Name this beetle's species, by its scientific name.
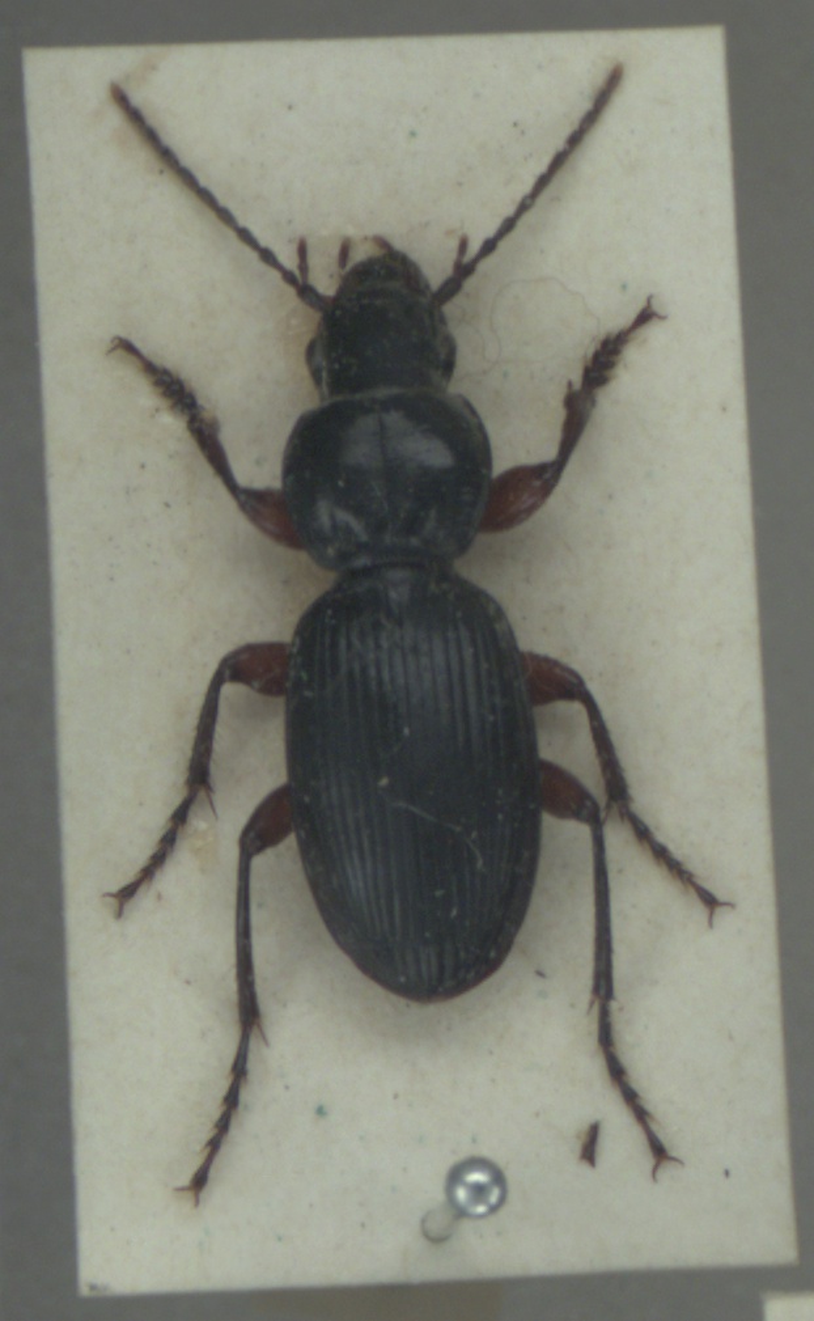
Pterostichus madidus
